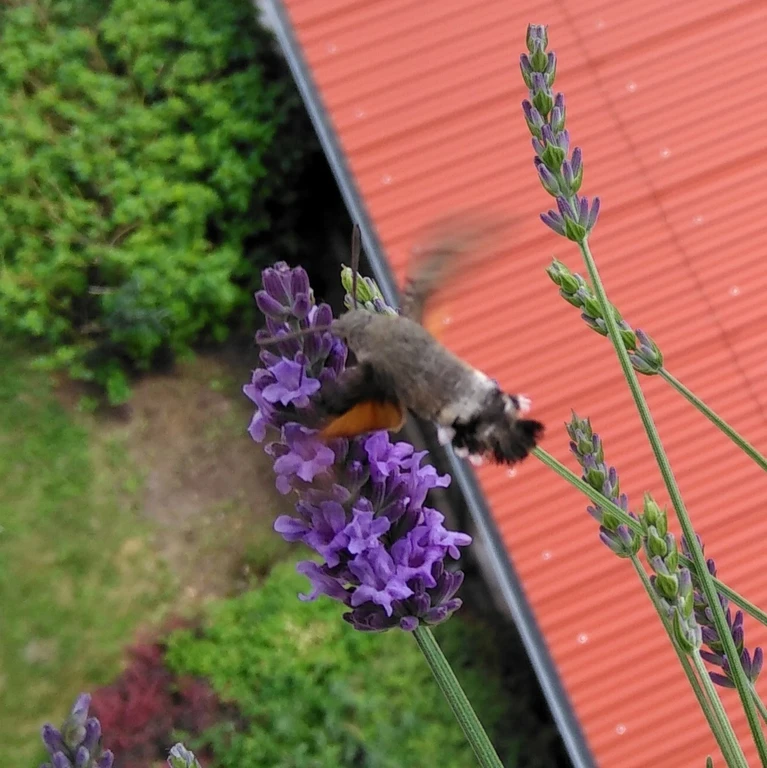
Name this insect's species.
Macroglossum stellatarum
